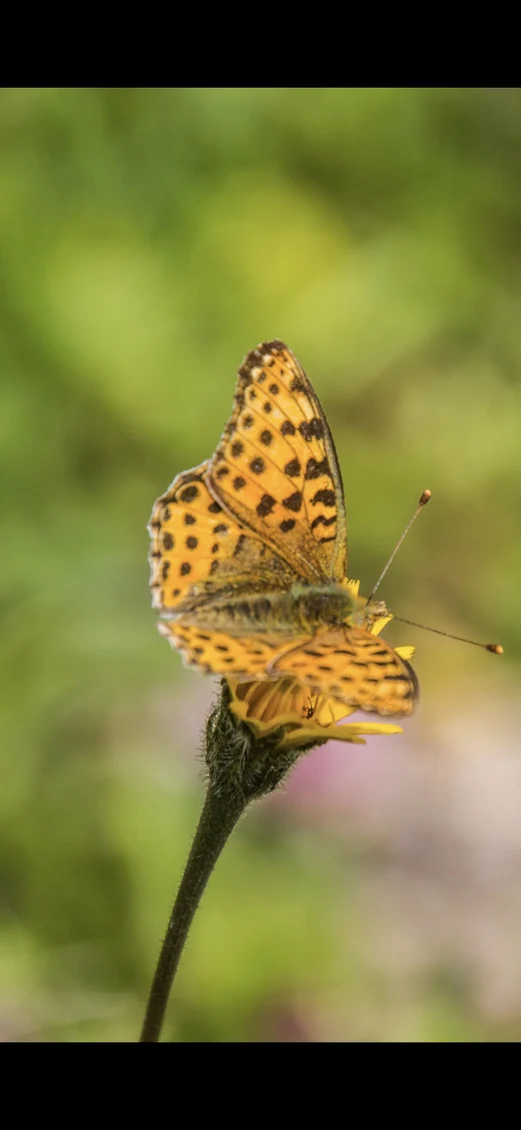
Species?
Issoria lathonia
